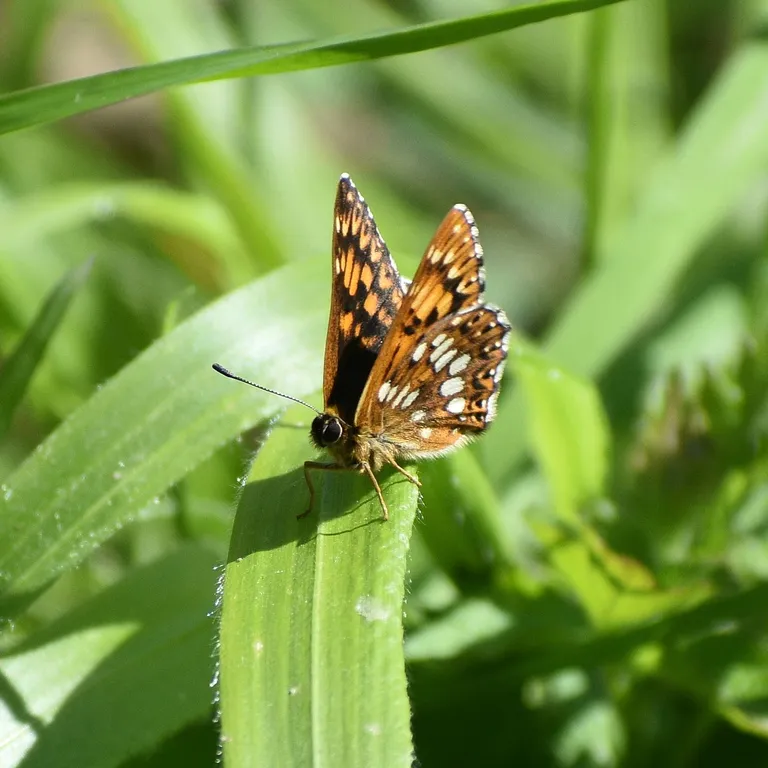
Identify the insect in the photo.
Hamearis lucina
